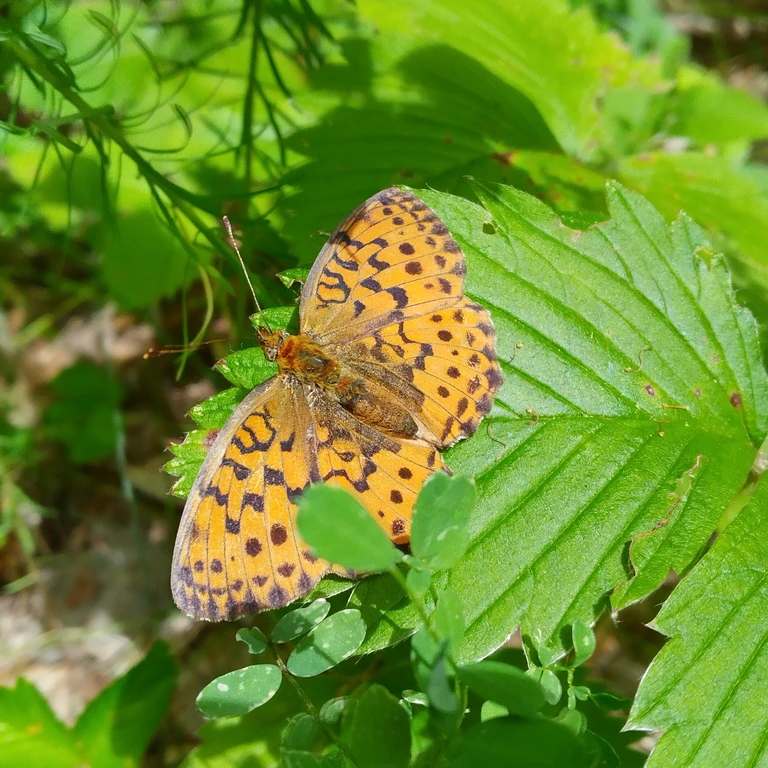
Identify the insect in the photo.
Brenthis daphne
